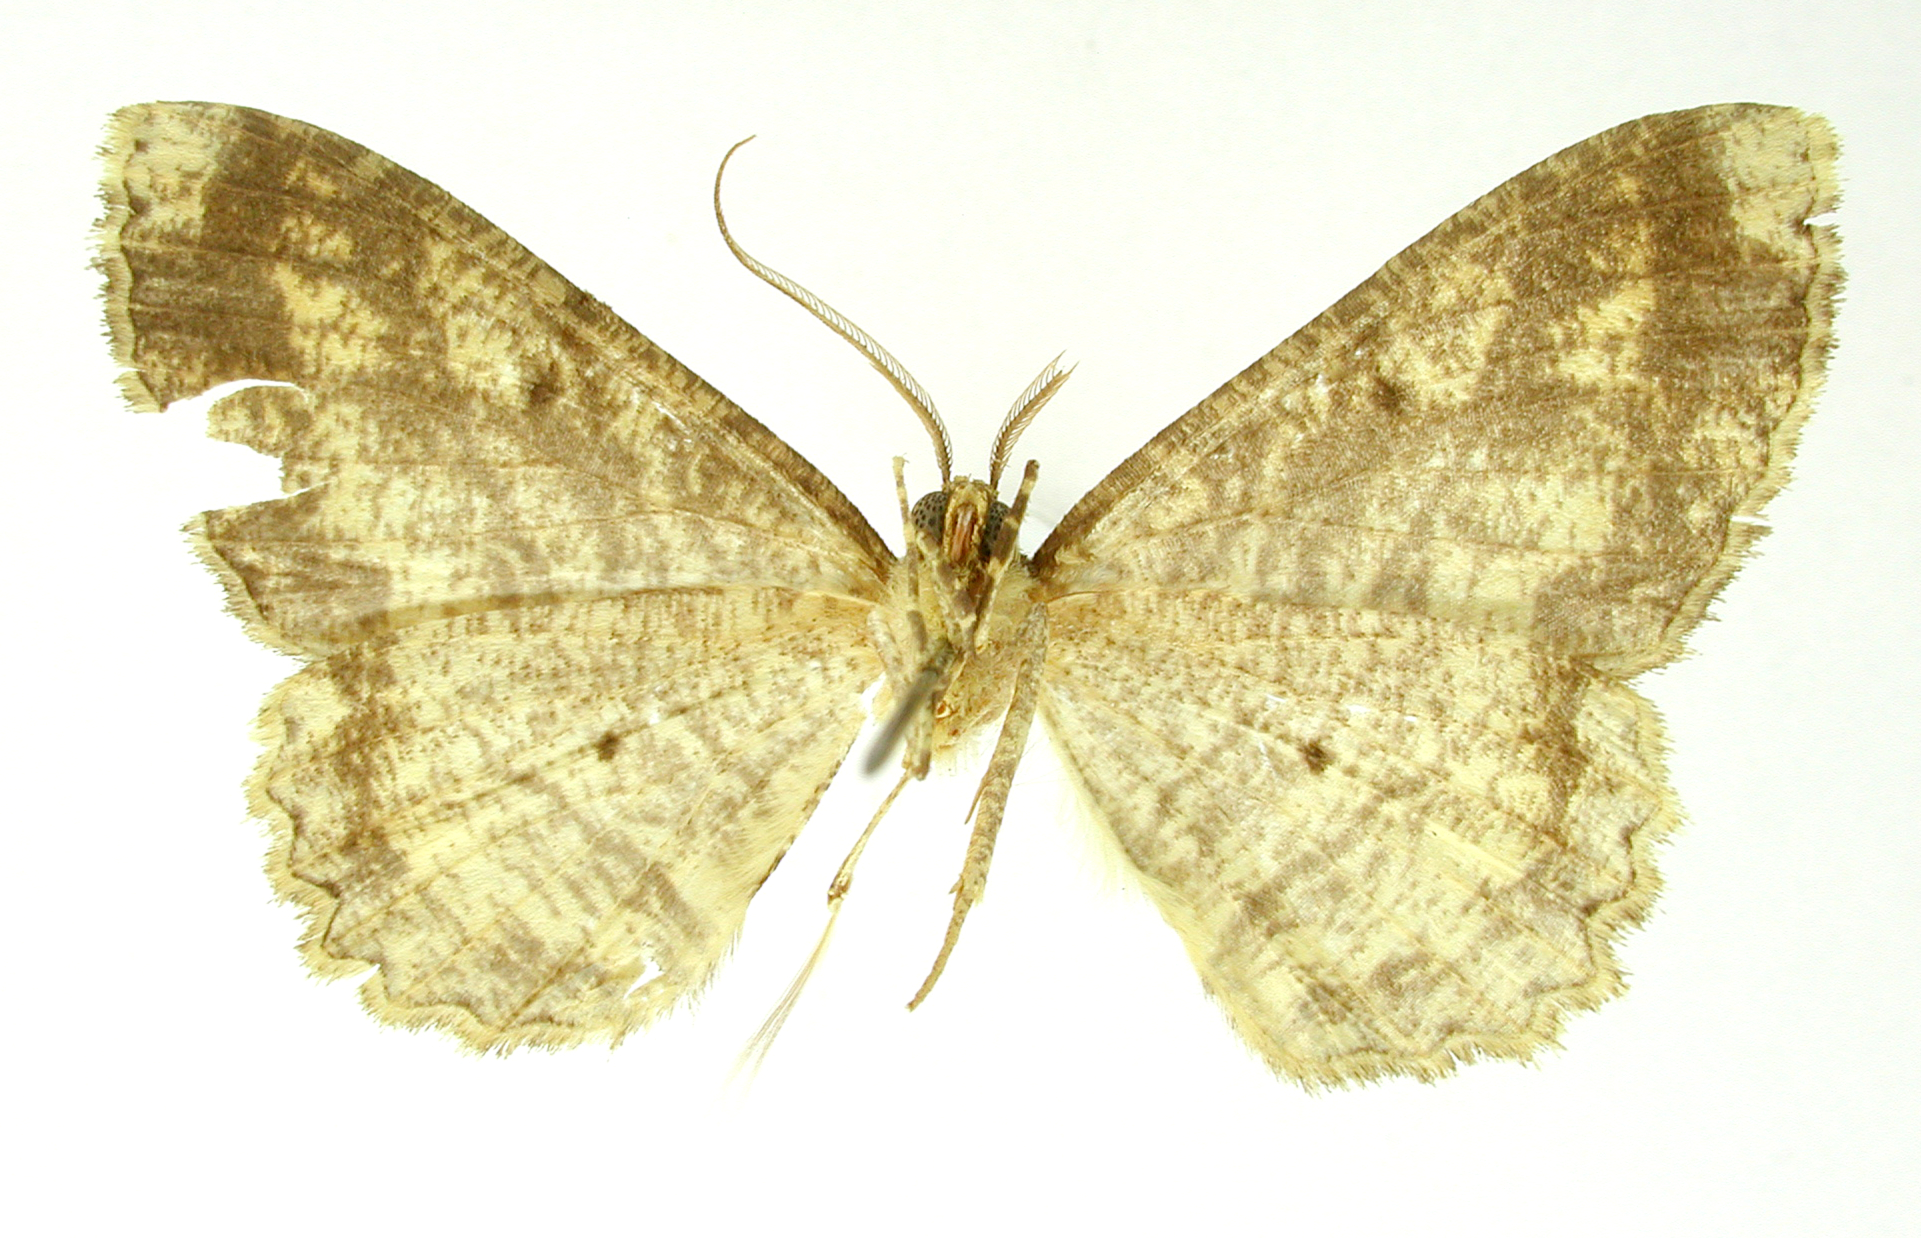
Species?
Melanolophia elongata
